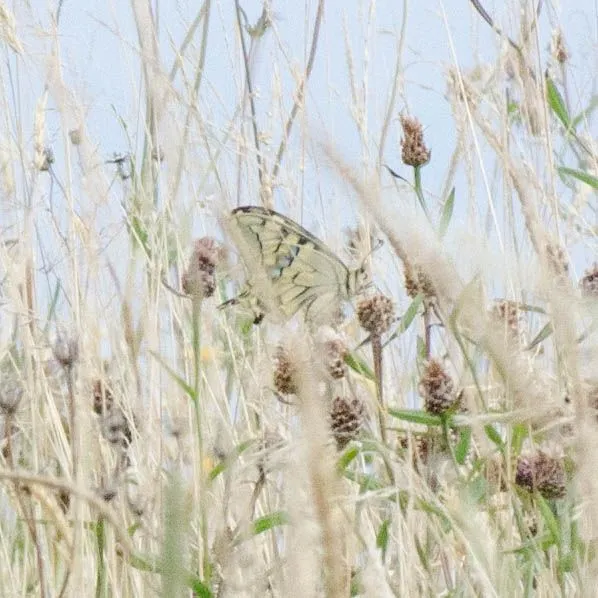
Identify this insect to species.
Papilio machaon
